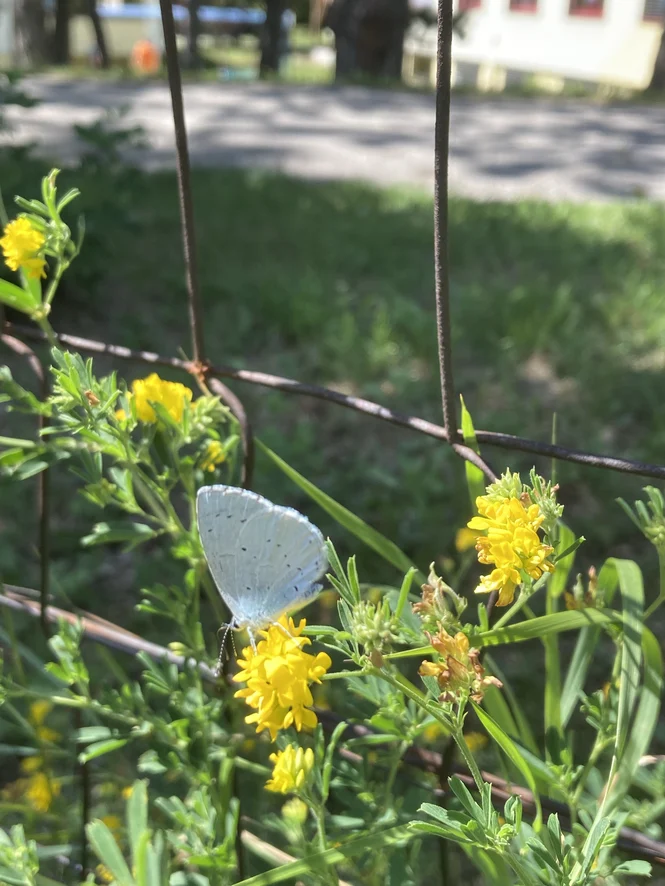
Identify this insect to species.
Celastrina argiolus
